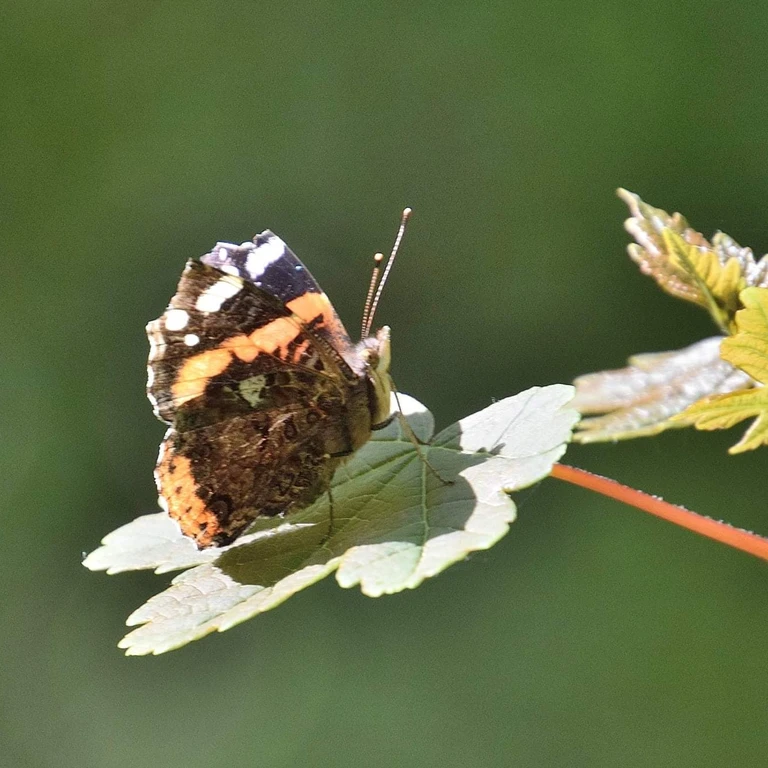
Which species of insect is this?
Vanessa atalanta
